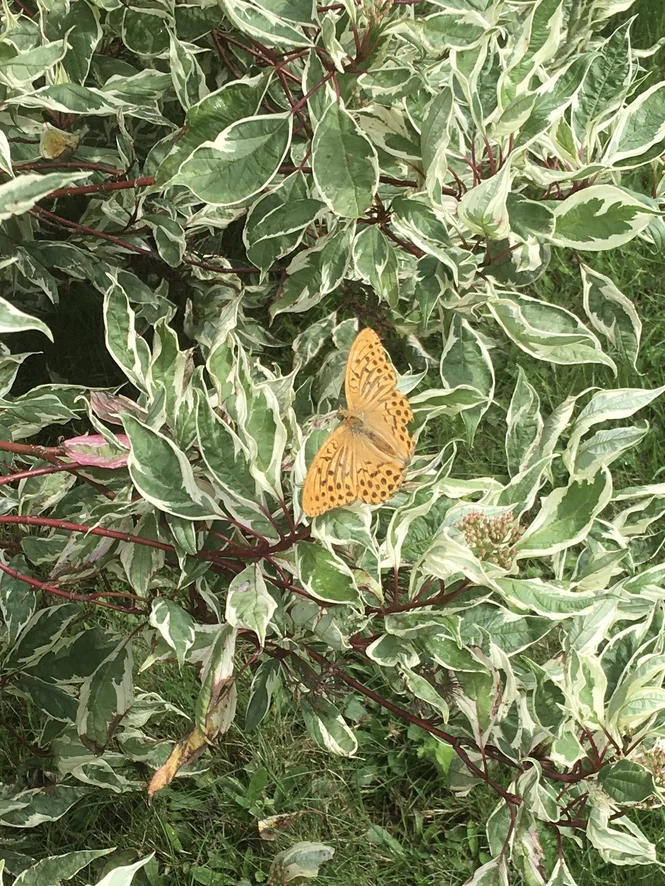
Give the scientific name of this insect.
Argynnis paphia
